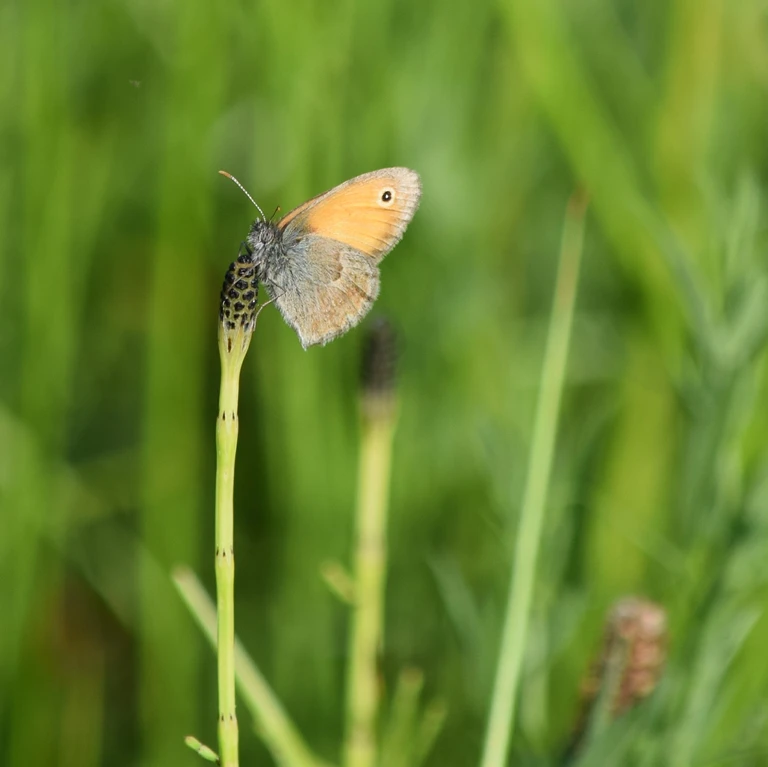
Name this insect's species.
Coenonympha pamphilus
